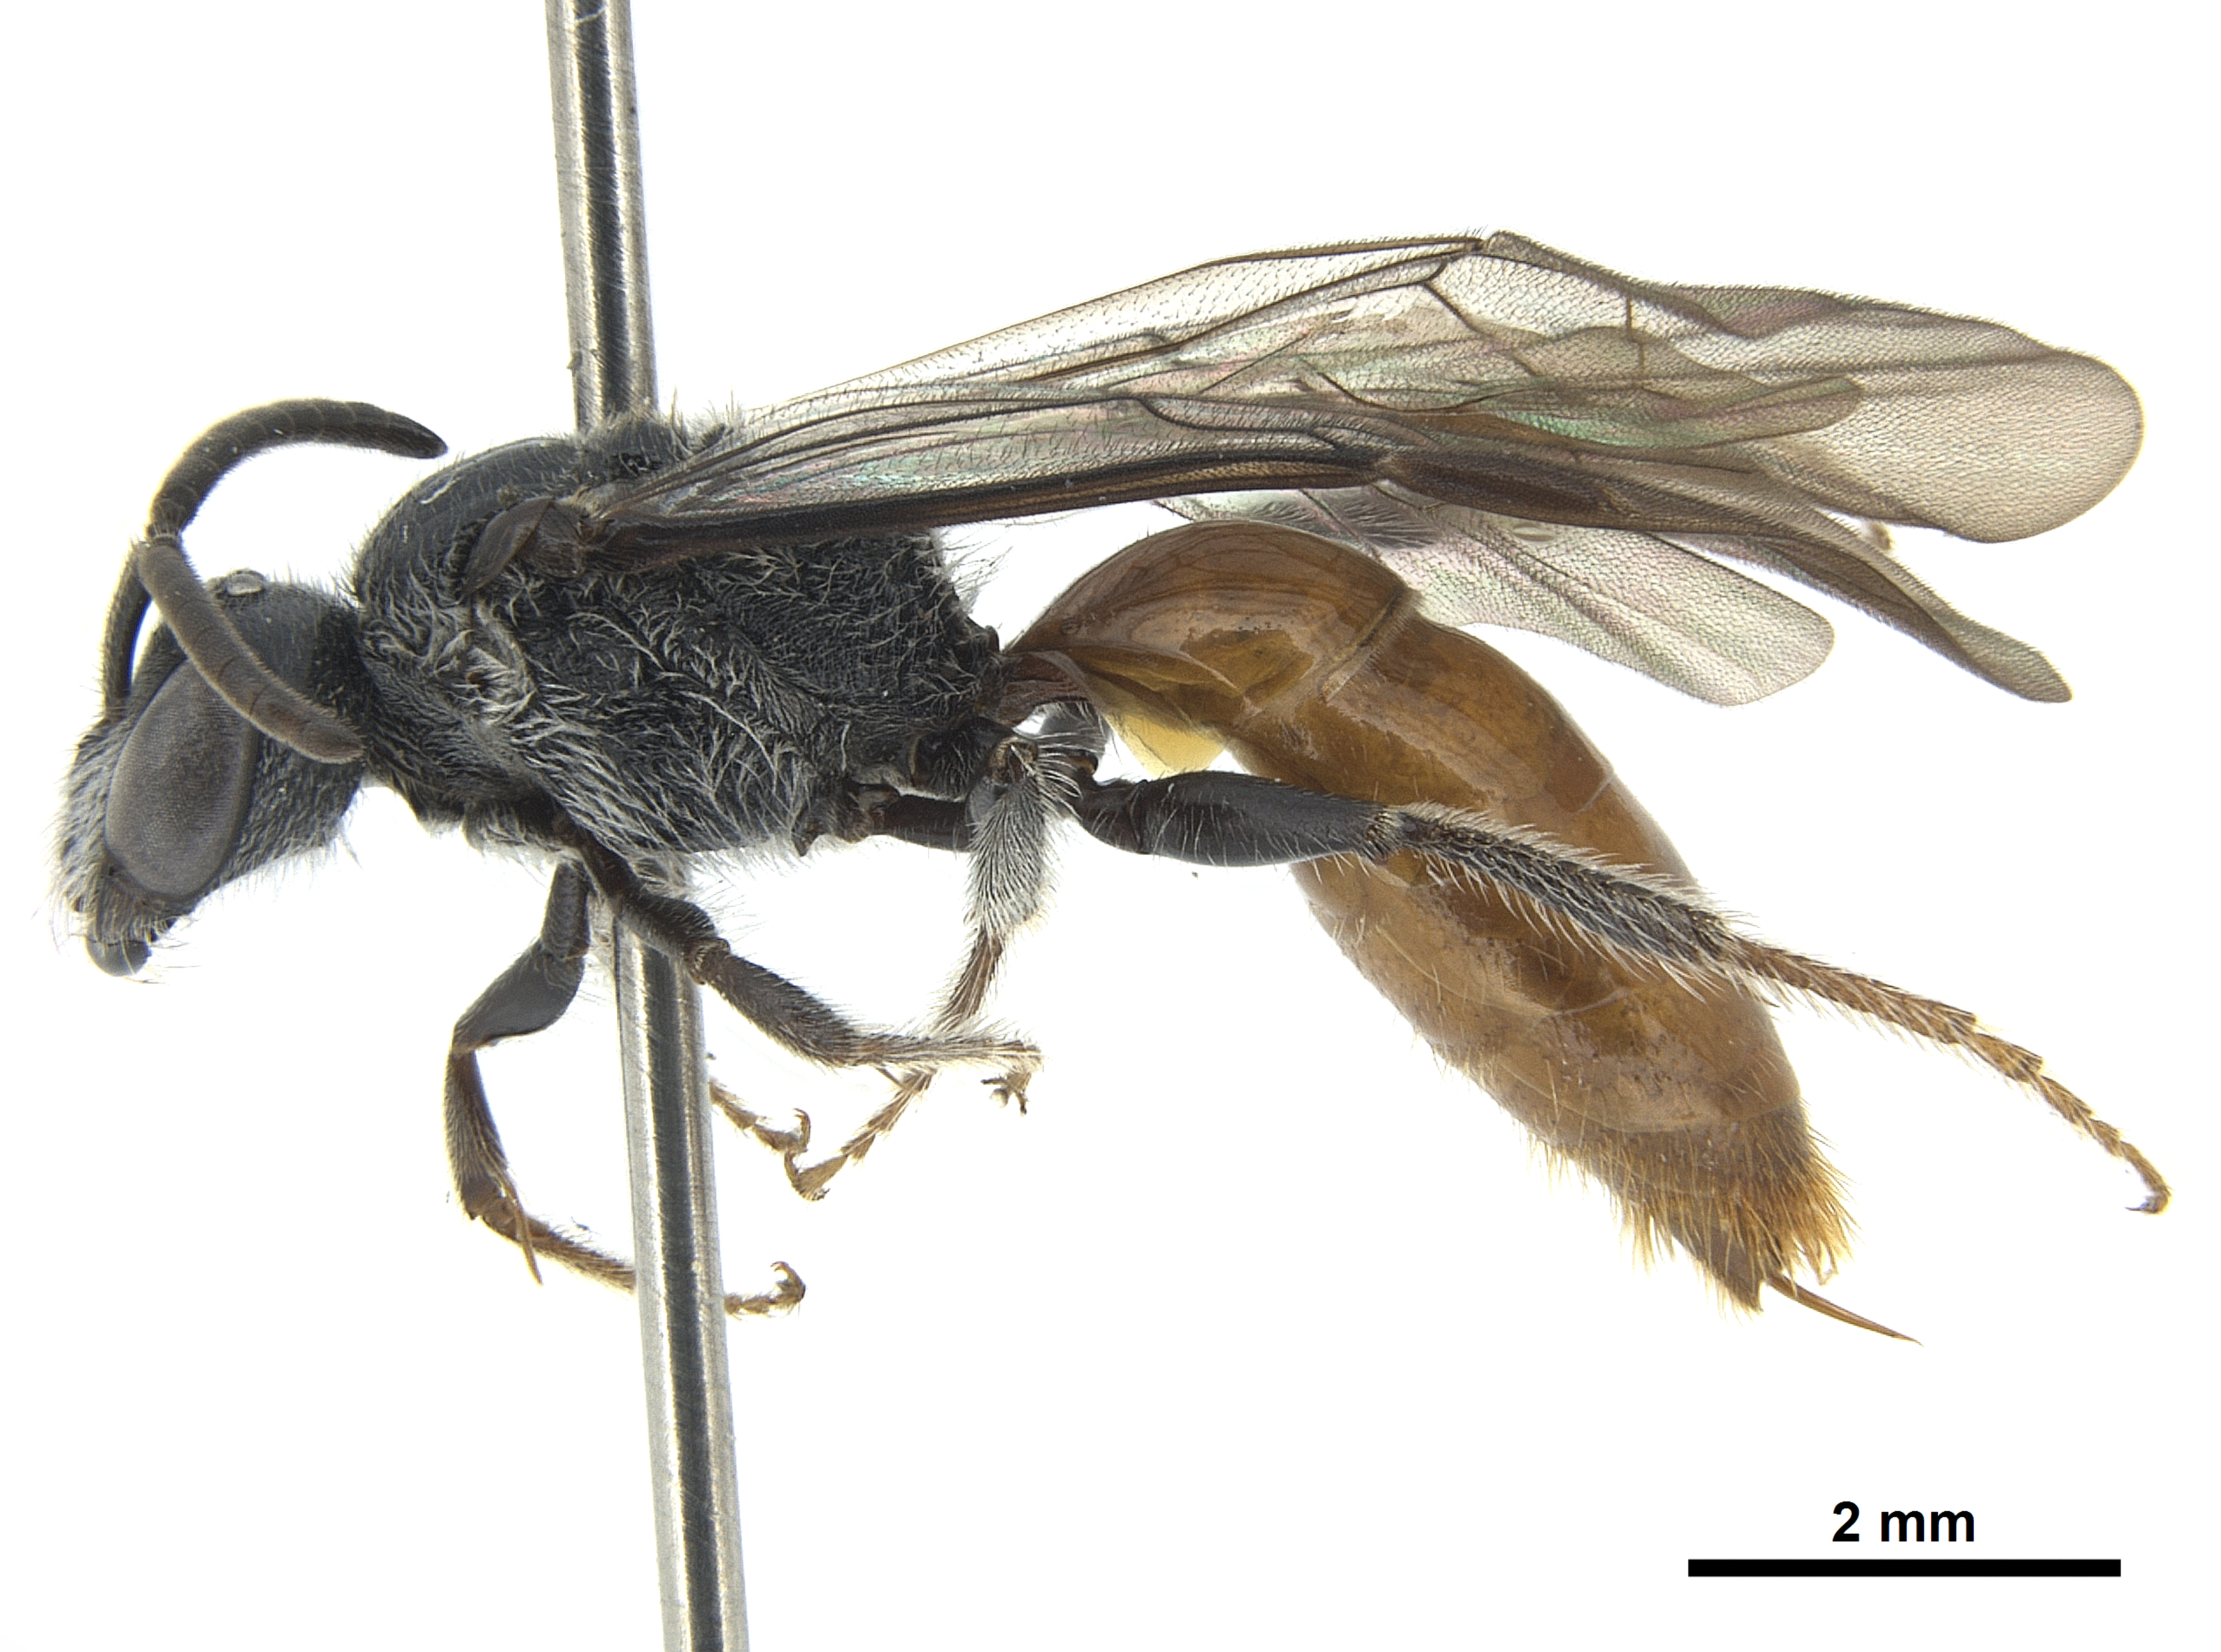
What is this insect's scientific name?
Eupetersia seyrigi
